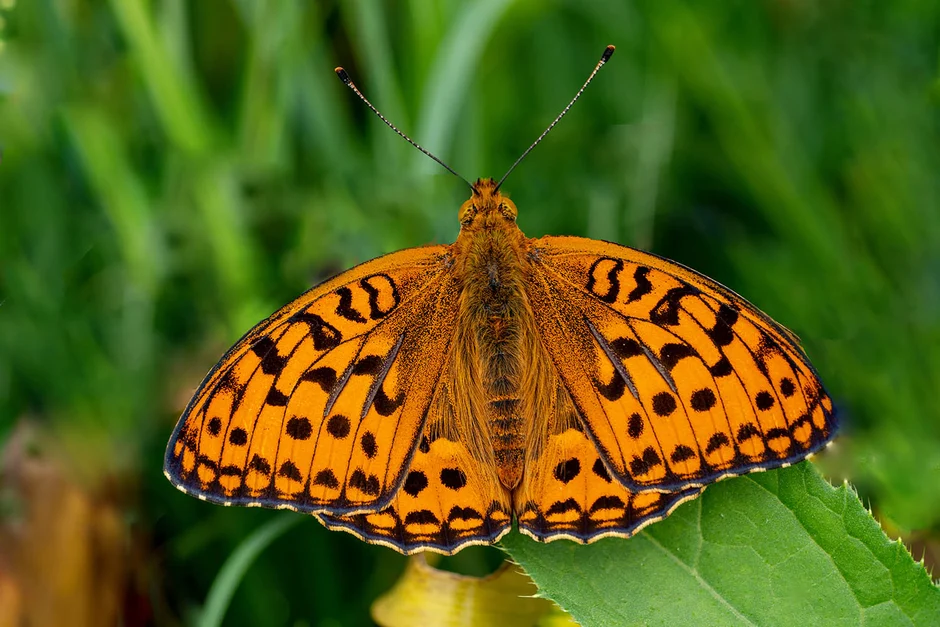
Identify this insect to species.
Fabriciana adippe
